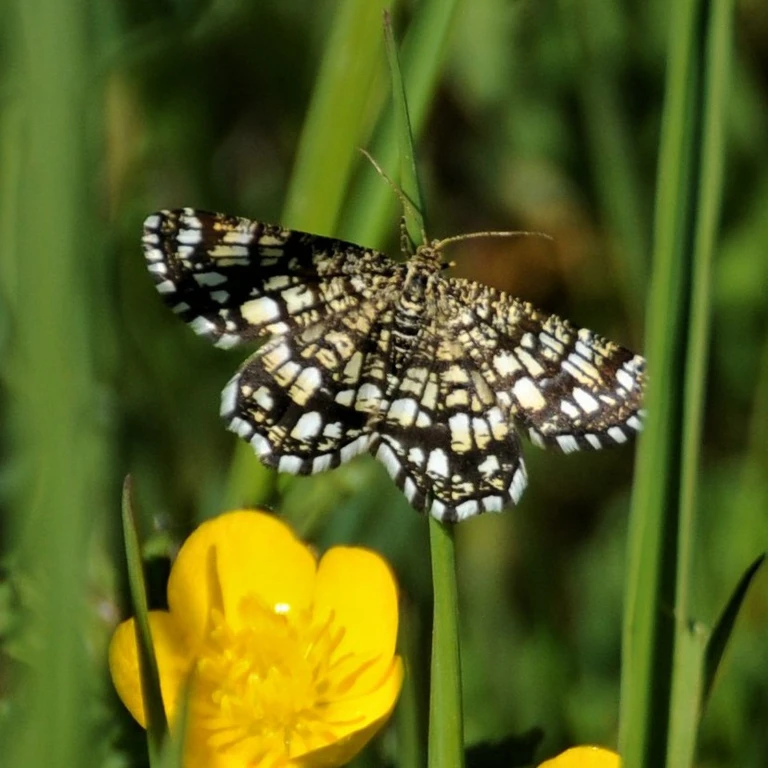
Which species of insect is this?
Chiasmia clathrata
